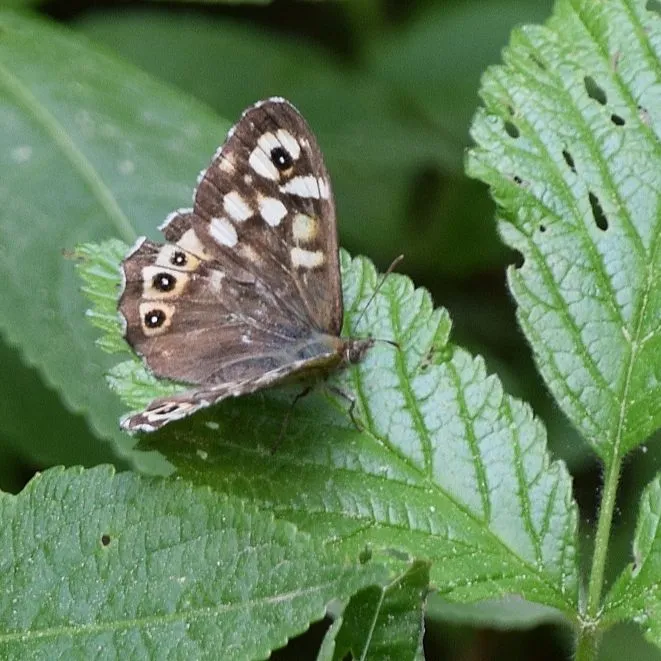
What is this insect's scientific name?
Pararge aegeria
